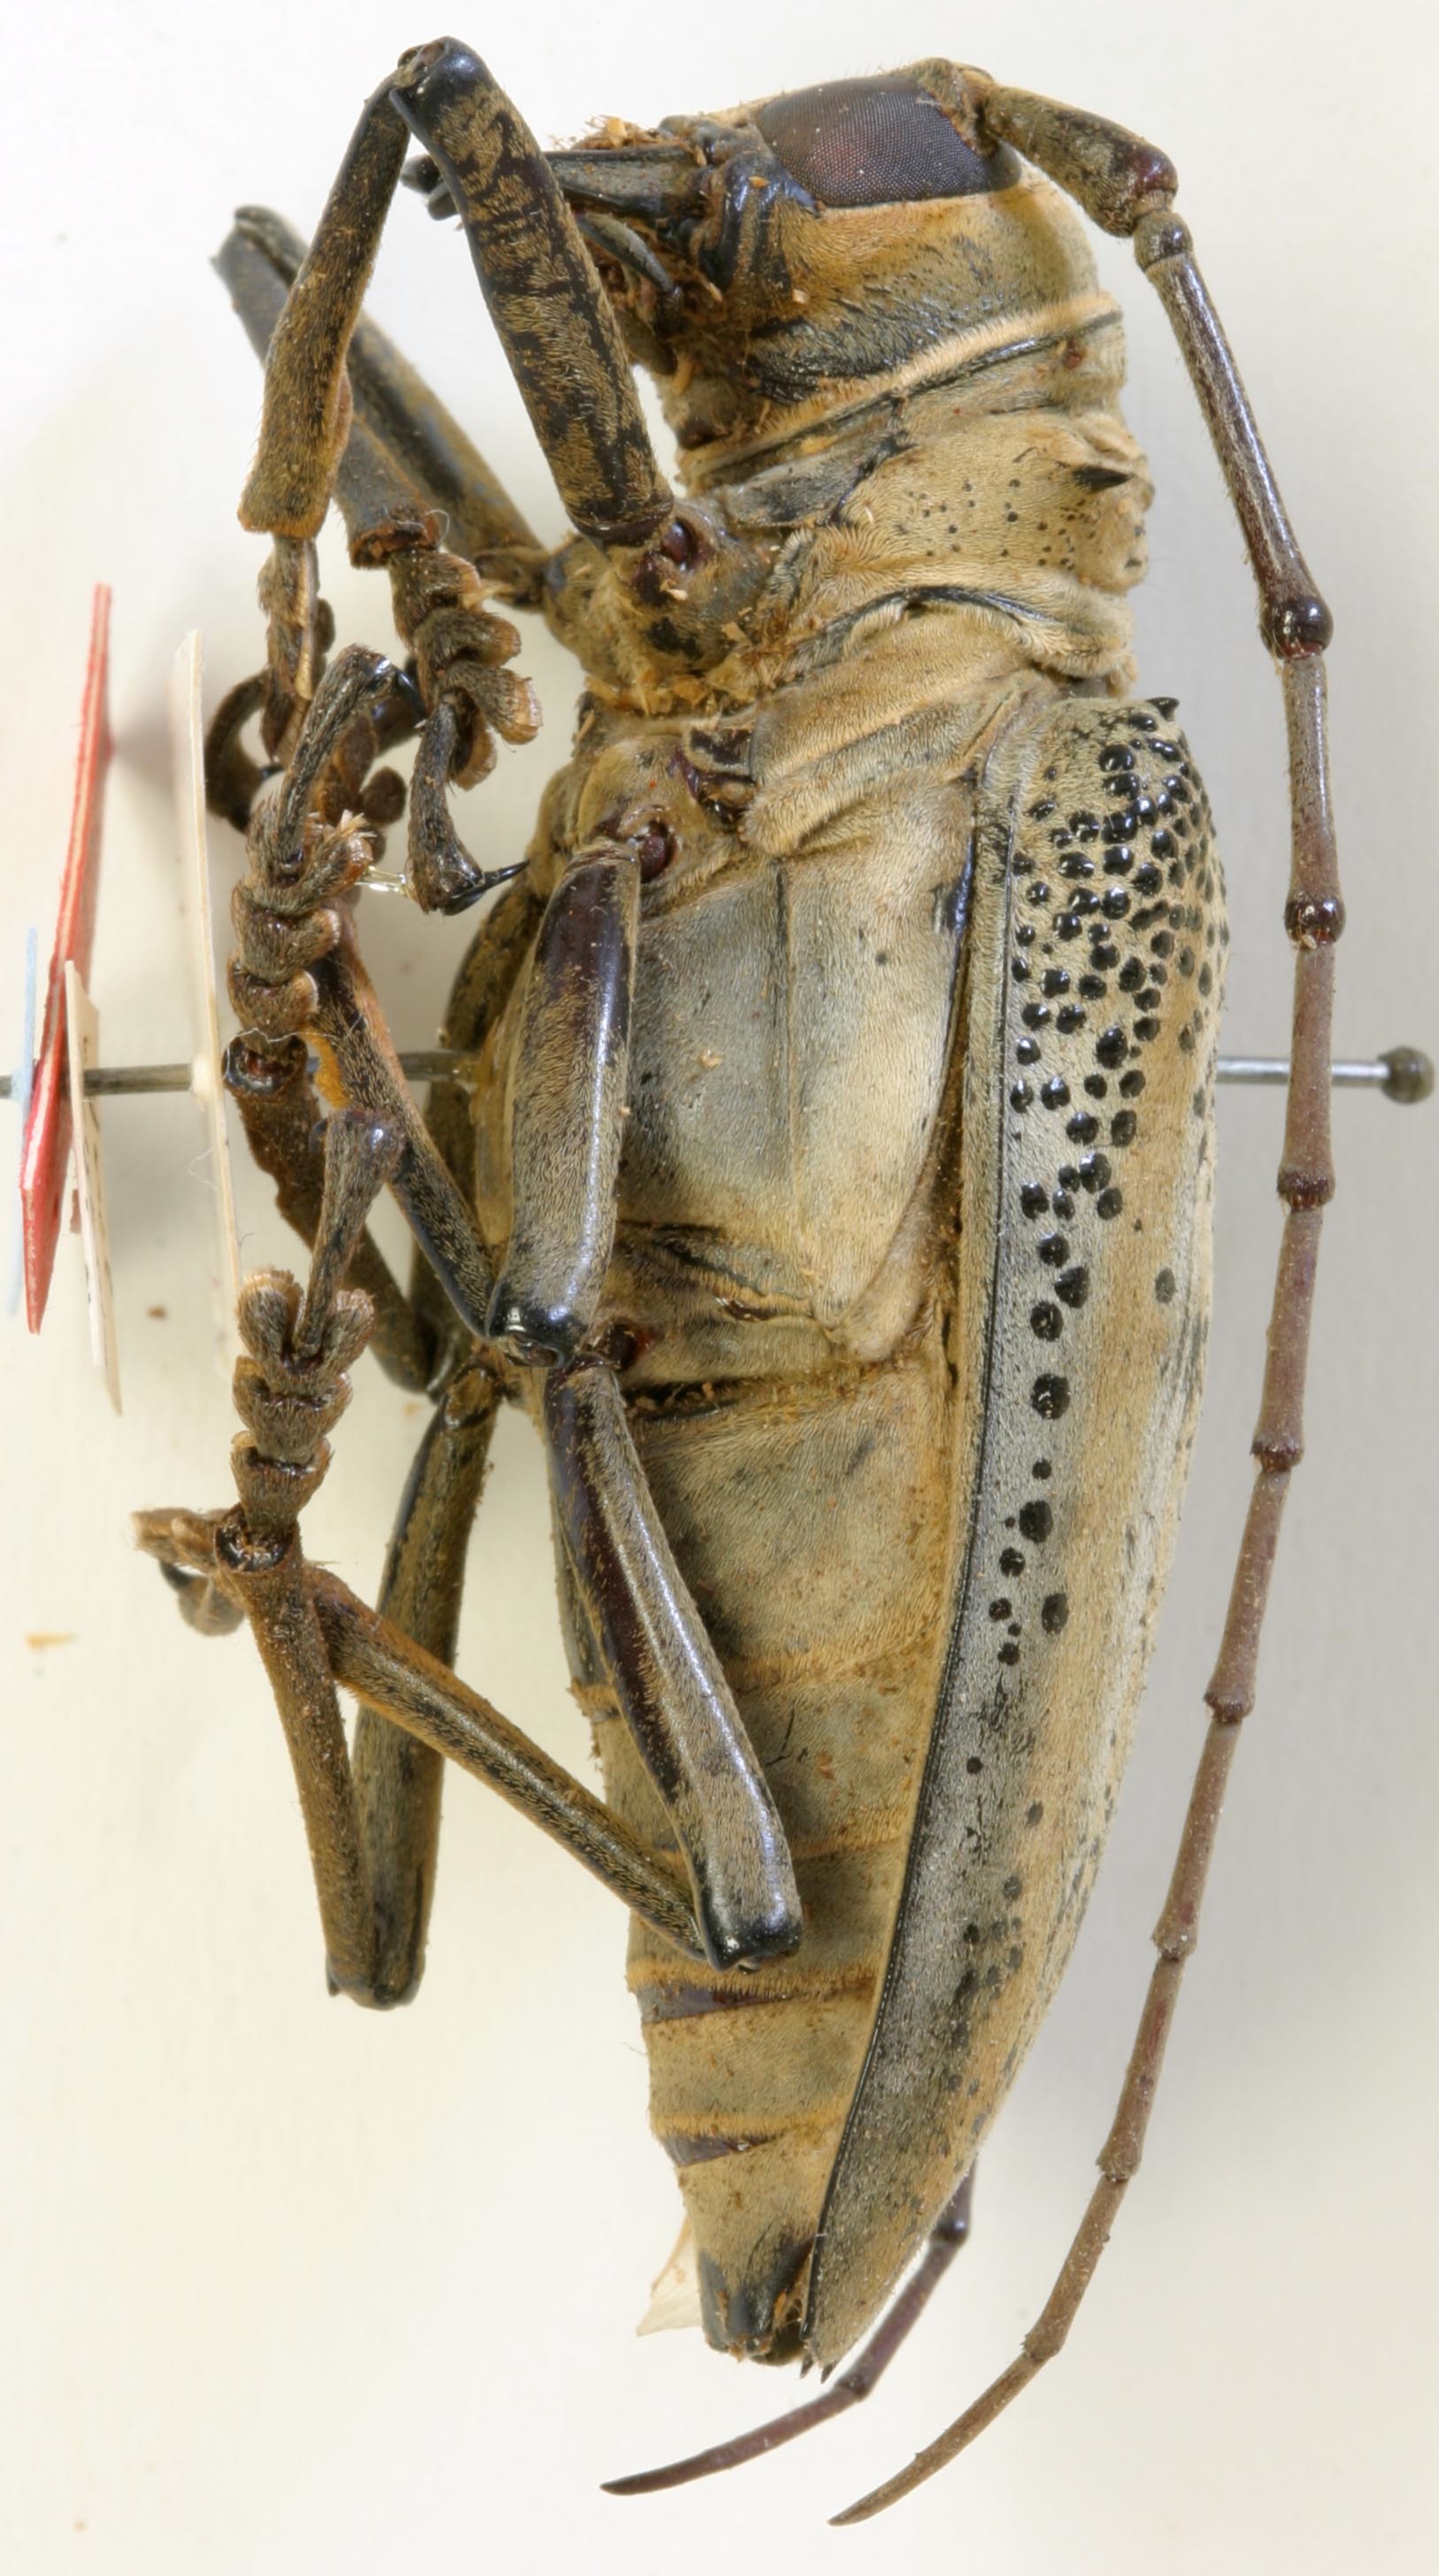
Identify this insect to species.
Rosenbergia denserugata
